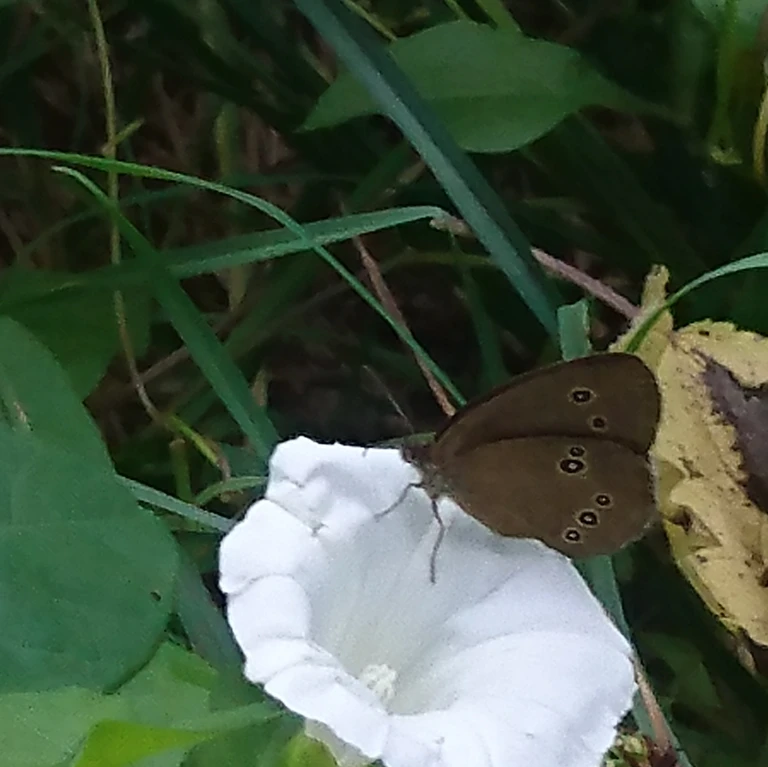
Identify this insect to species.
Aphantopus hyperantus
